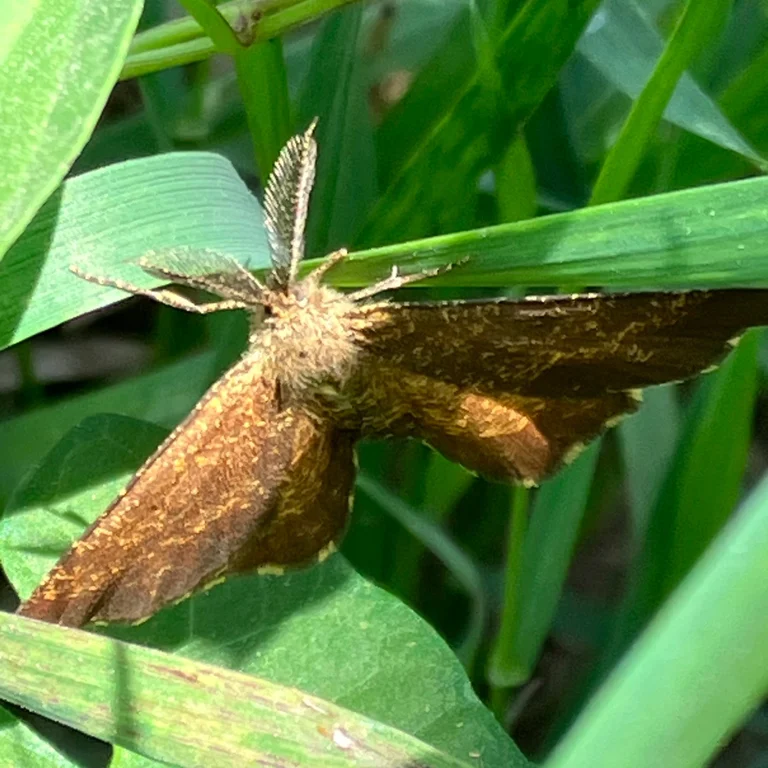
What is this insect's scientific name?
Ematurga atomaria
